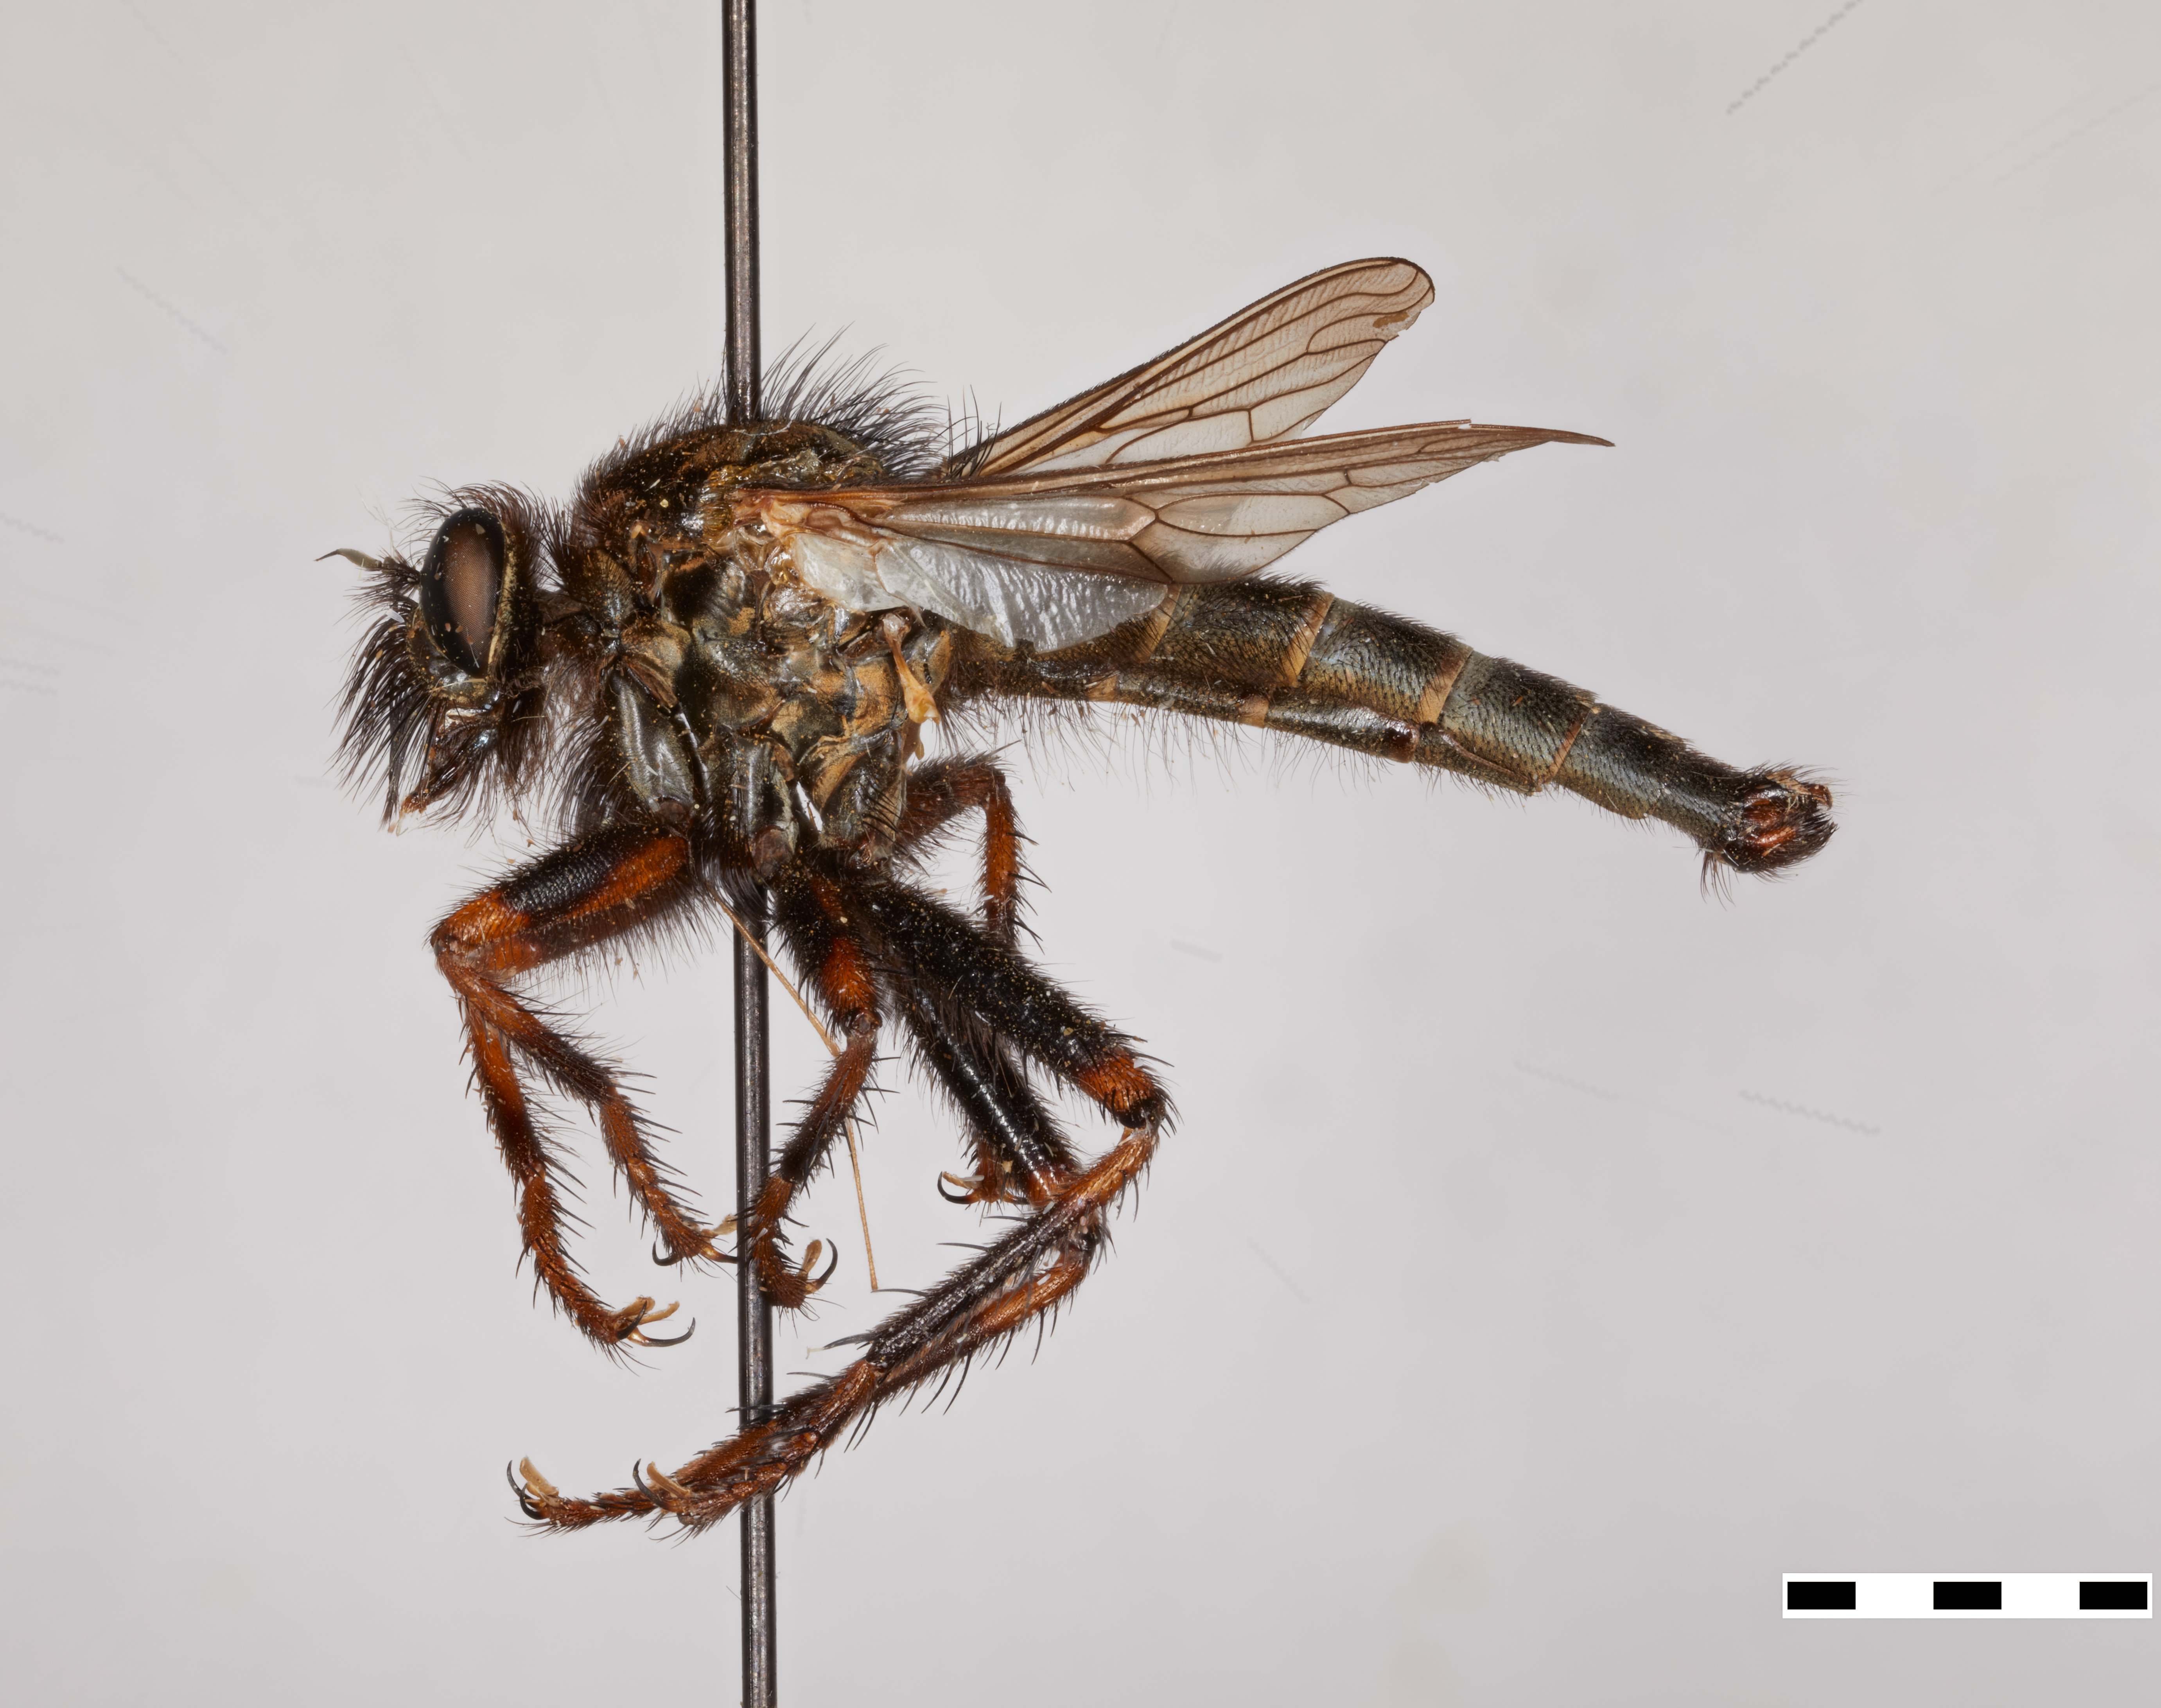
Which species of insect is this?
Stenopogon melanderi
